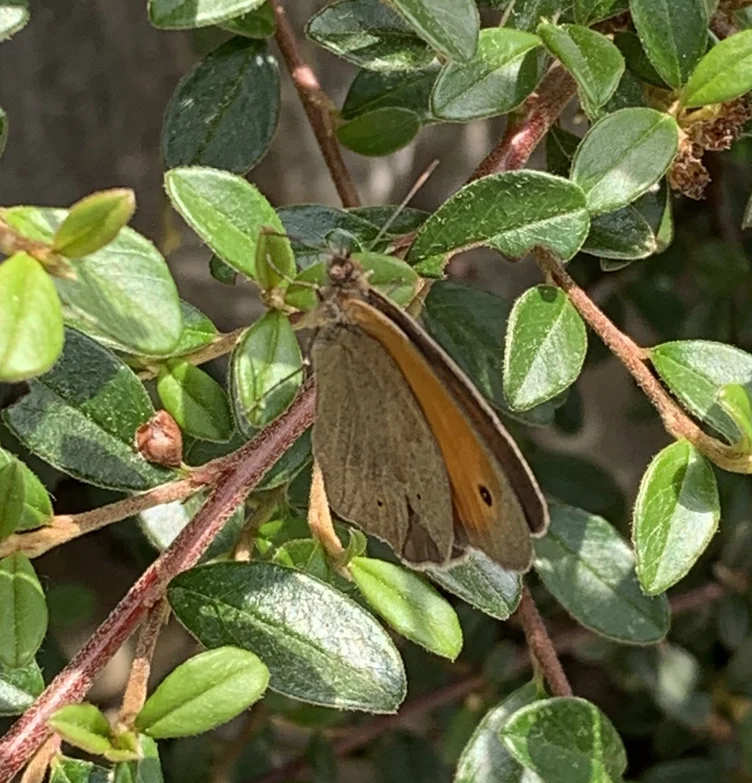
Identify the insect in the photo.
Maniola jurtina
